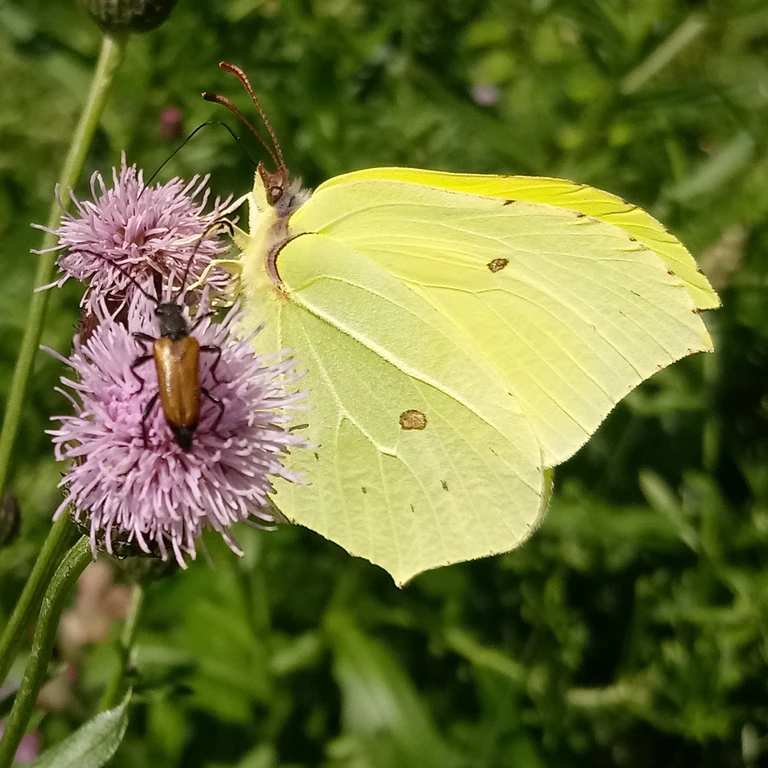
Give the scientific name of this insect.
Gonepteryx rhamni
